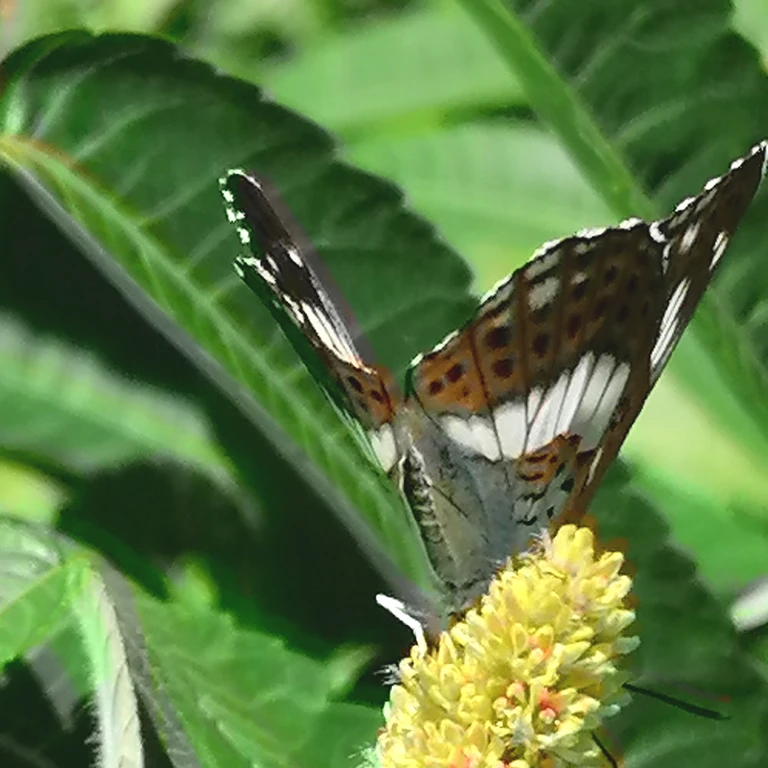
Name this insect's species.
Limenitis camilla (also Ladoga camilla)
